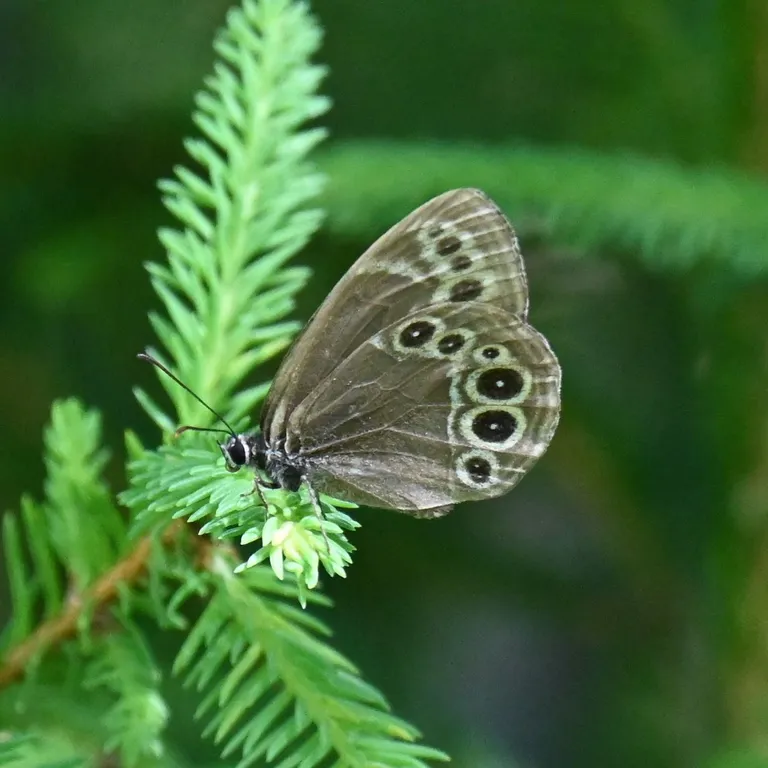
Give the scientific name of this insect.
Lopinga achine (also Pararge achine)
